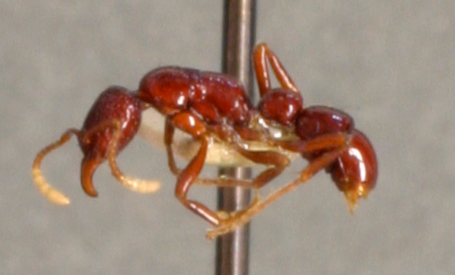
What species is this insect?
Wheeleripone albiclava
